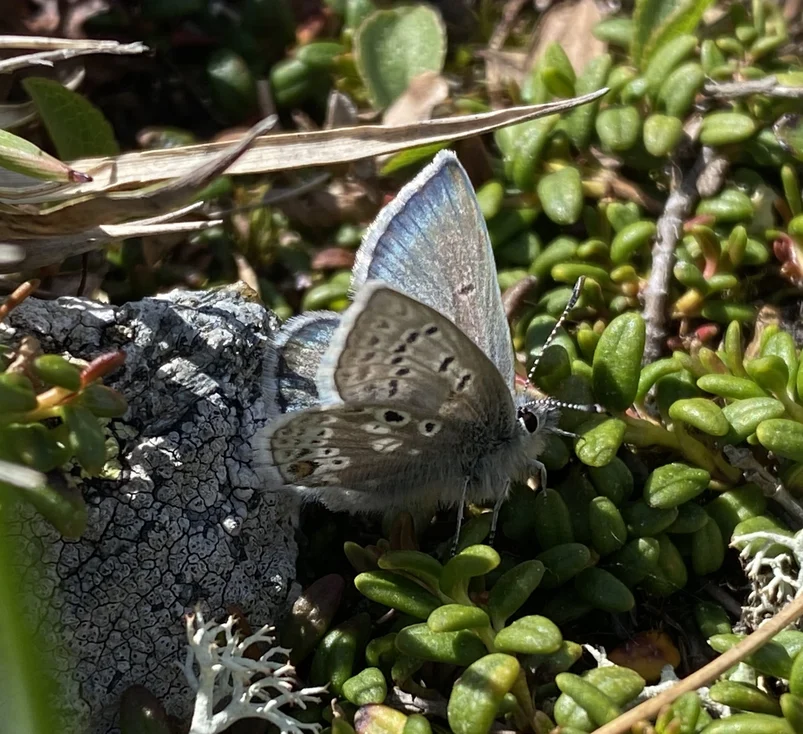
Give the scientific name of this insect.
Agriades optilete (also Vacciniina optilete)
